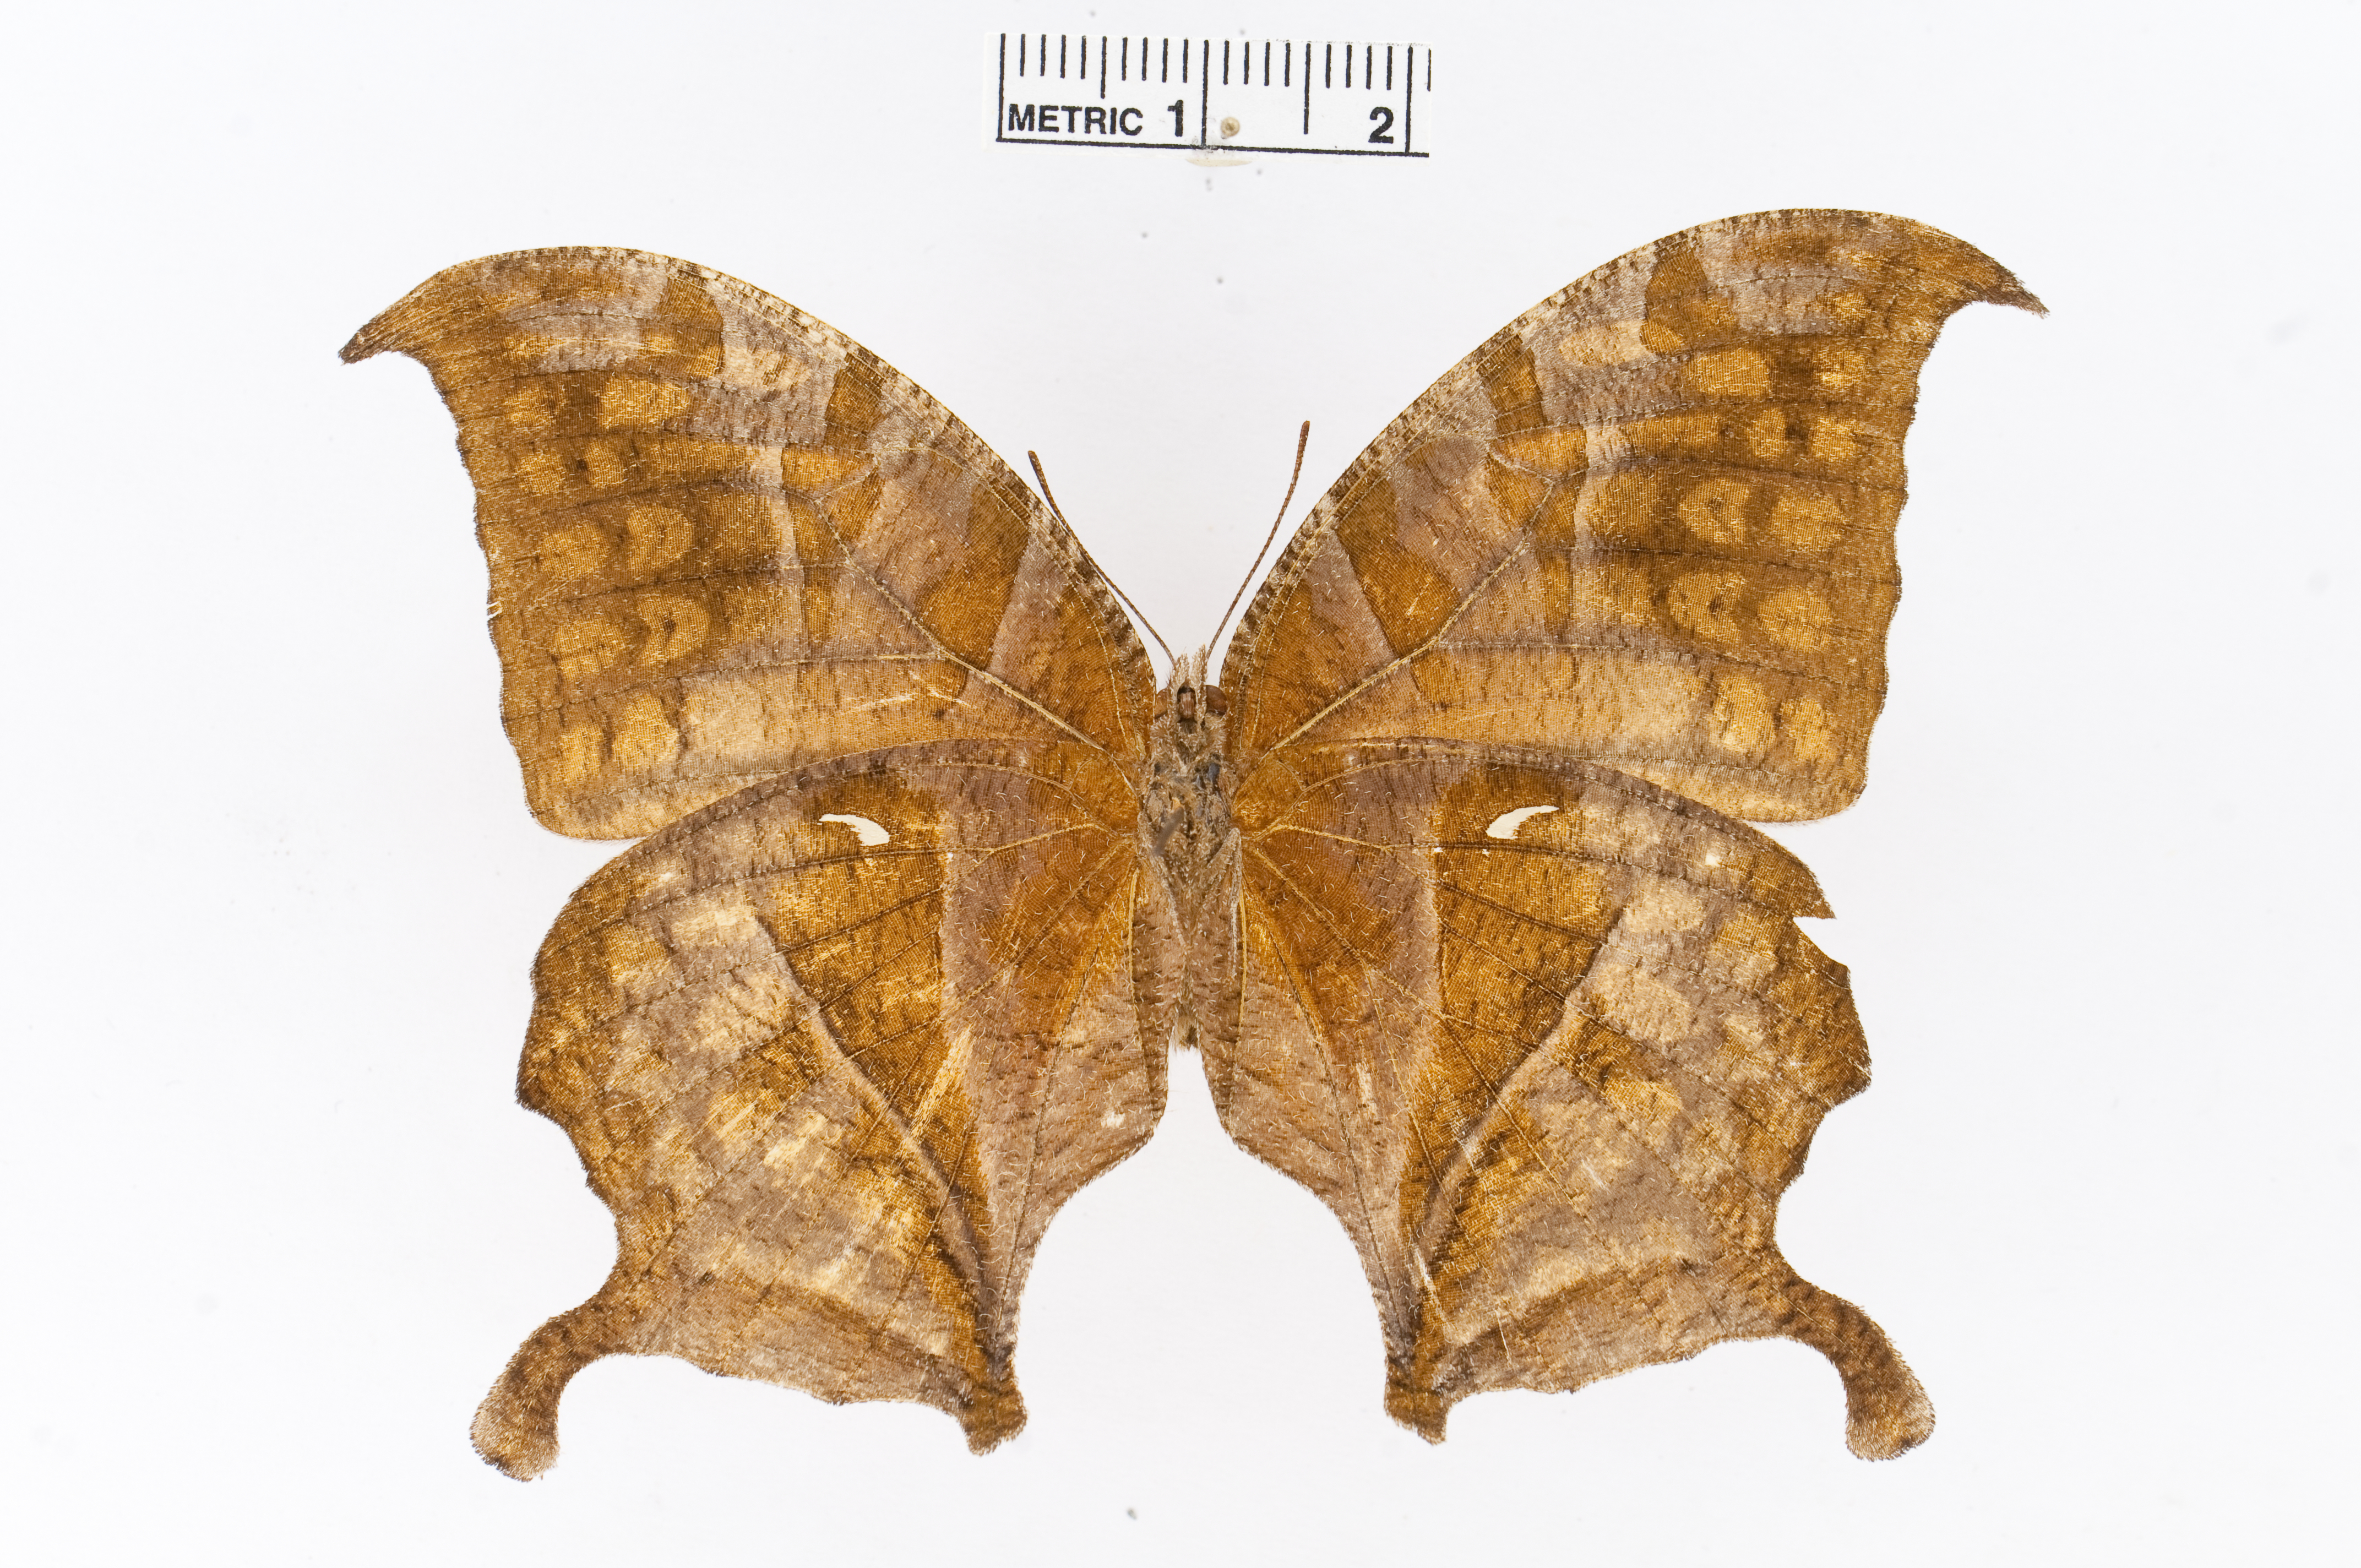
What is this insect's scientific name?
Consul excellens
